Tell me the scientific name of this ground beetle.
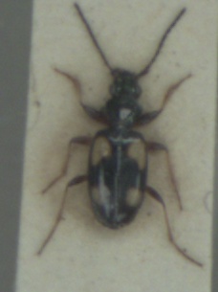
Bembidion illigeri
